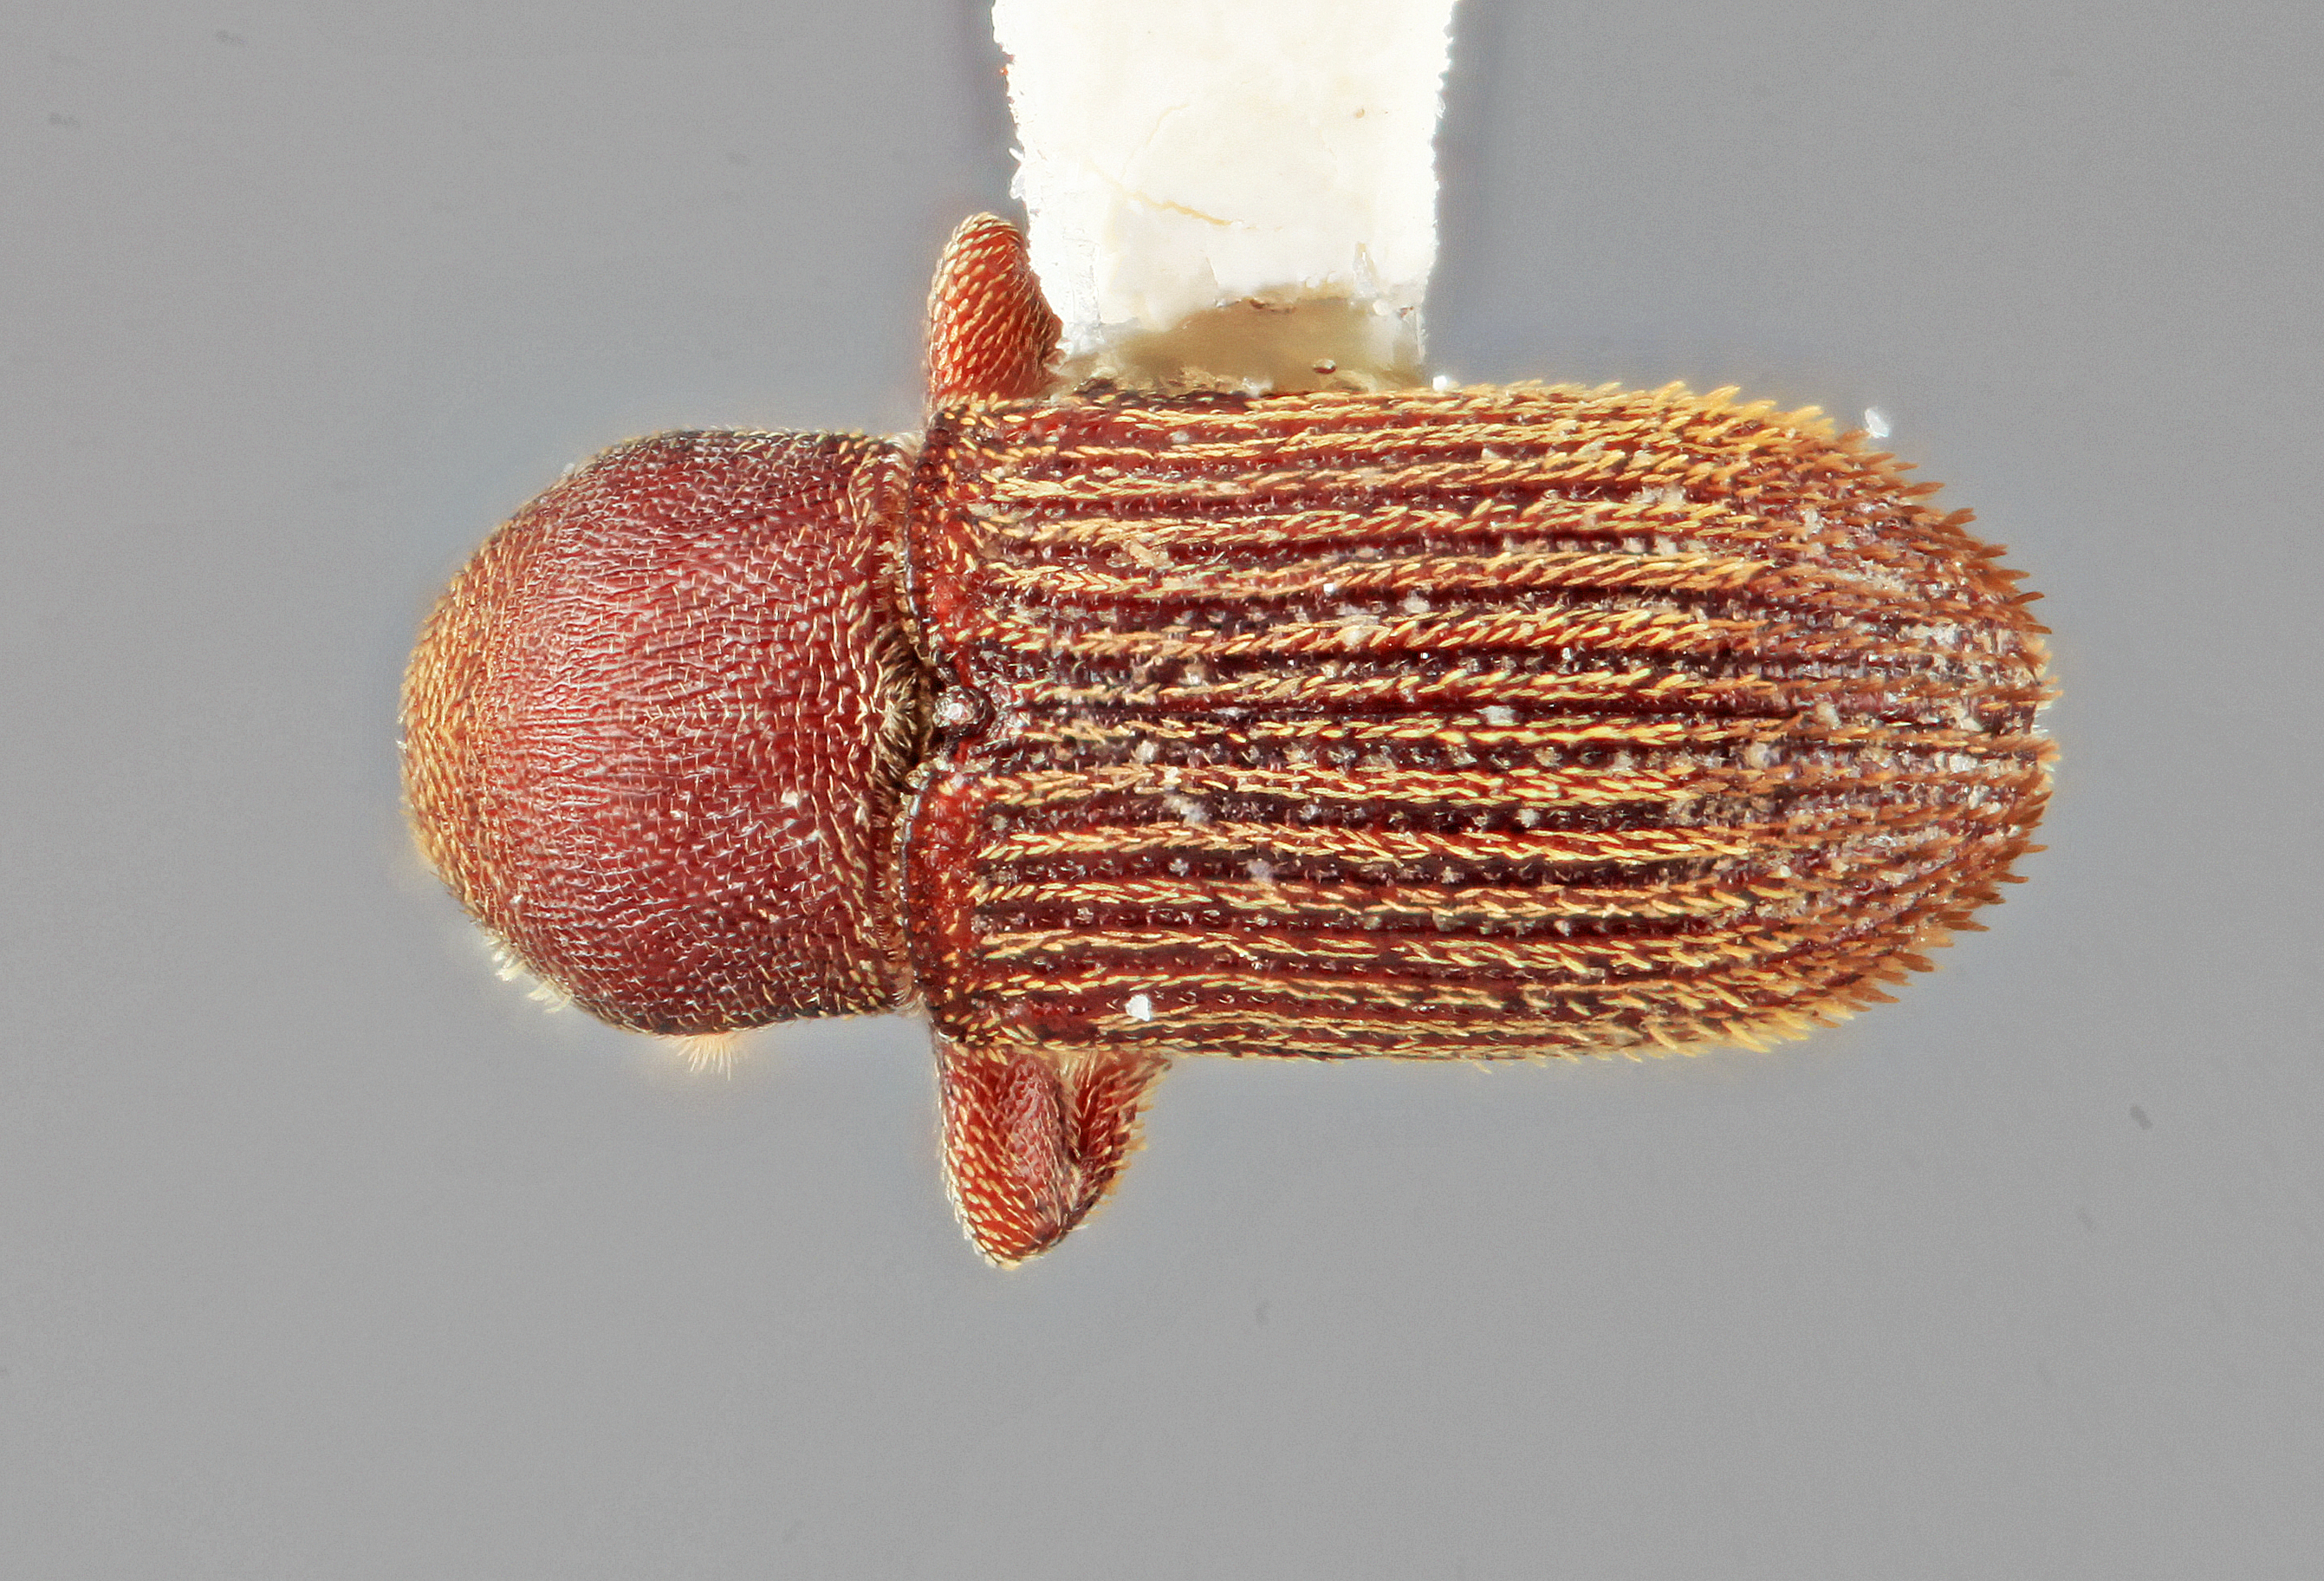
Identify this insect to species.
Cnesinus atavus
